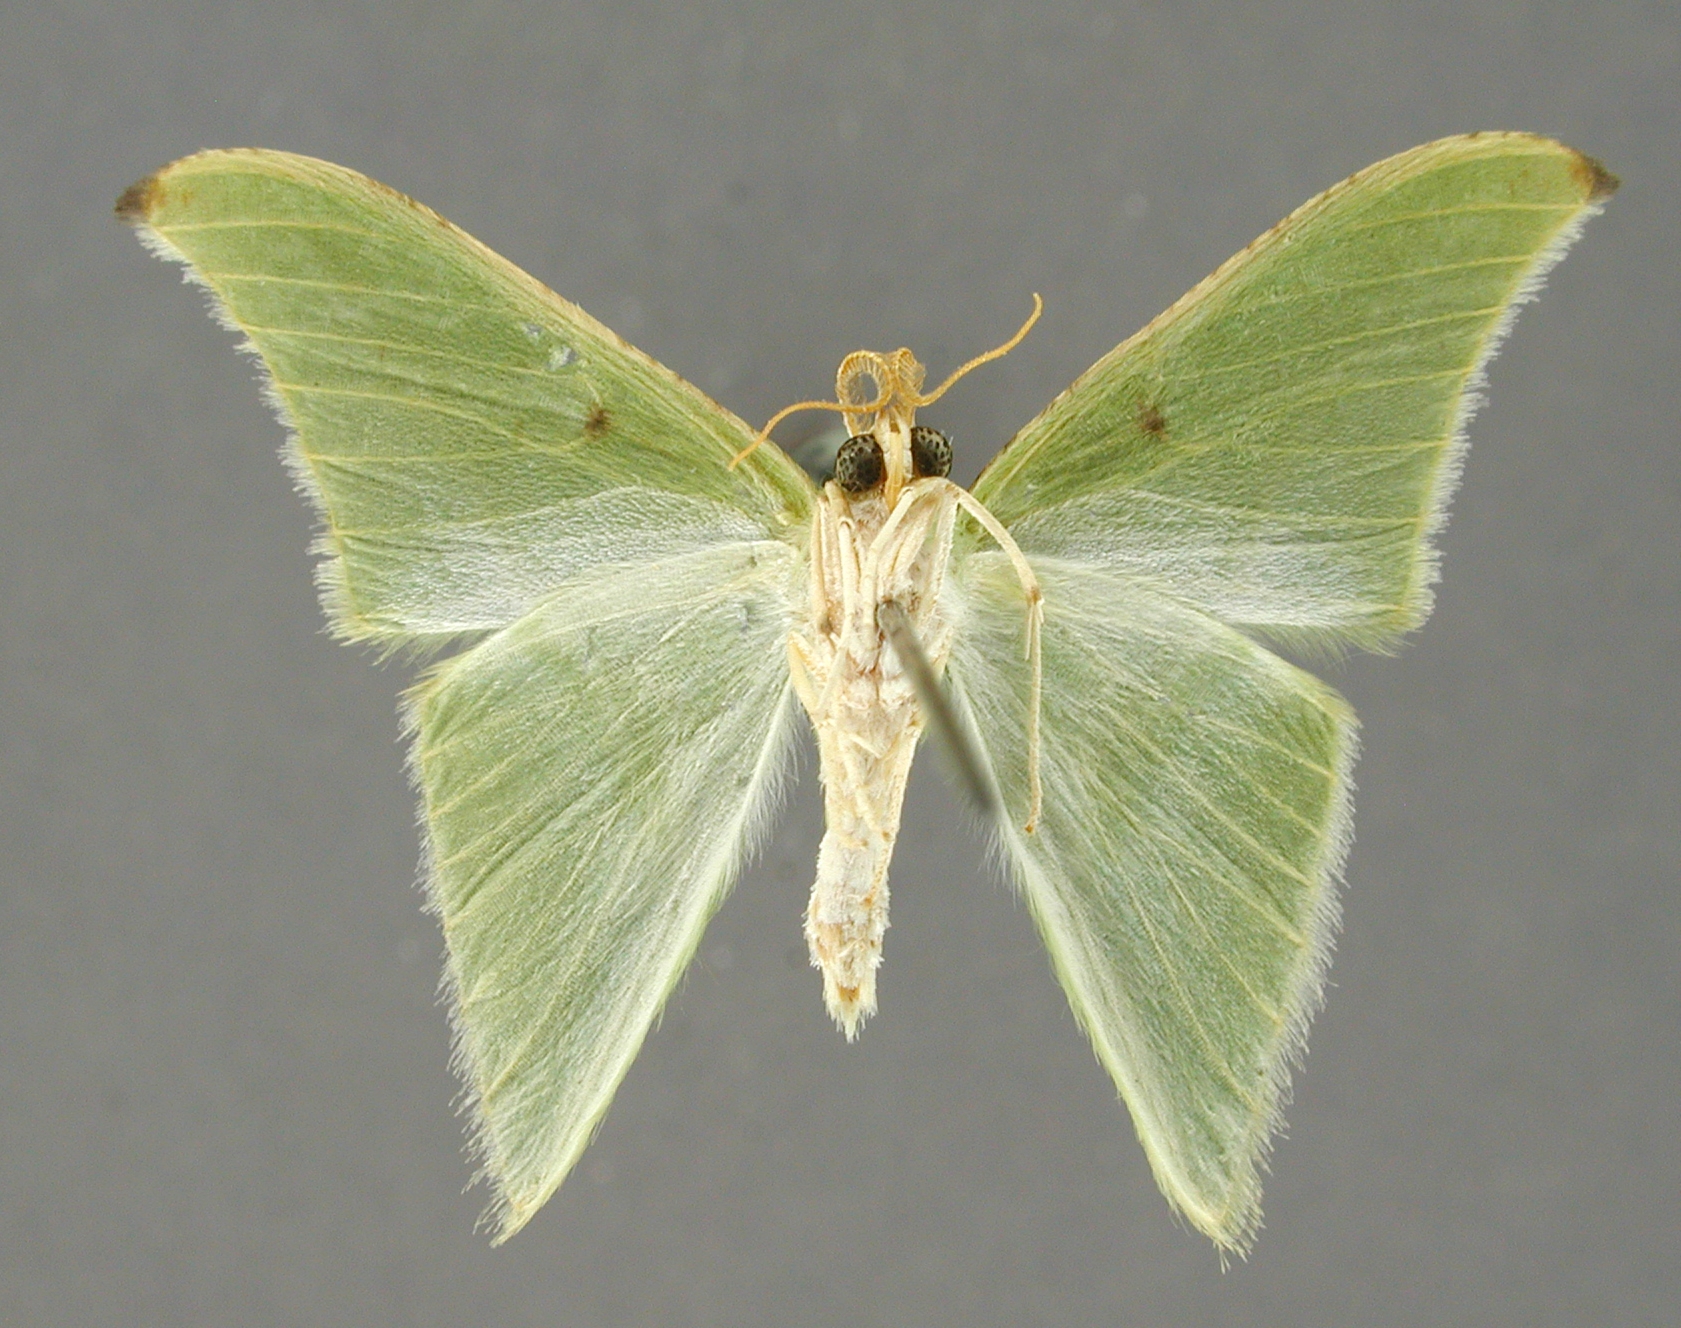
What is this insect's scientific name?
Tachyphyle maiester
